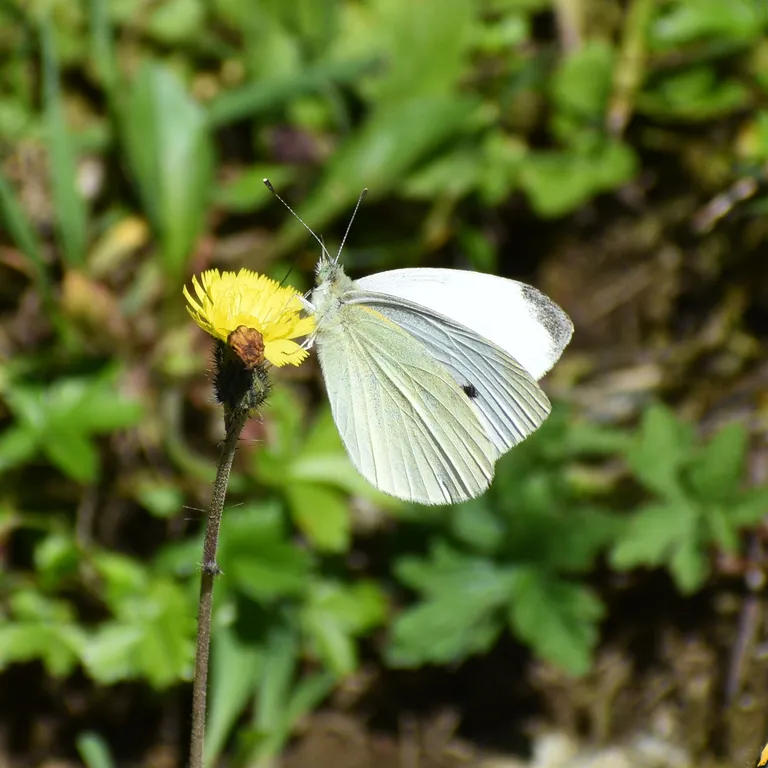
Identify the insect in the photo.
Pieris rapae
